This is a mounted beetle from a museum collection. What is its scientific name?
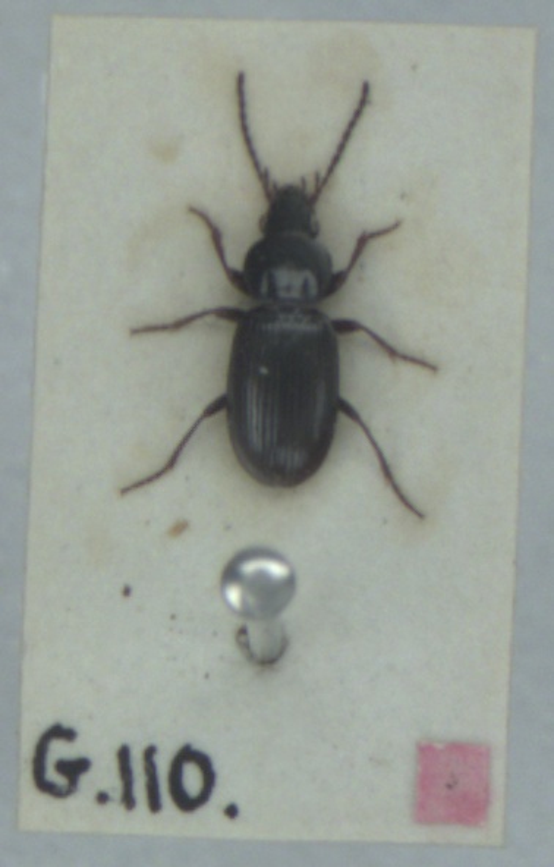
Pterostichus diligens
